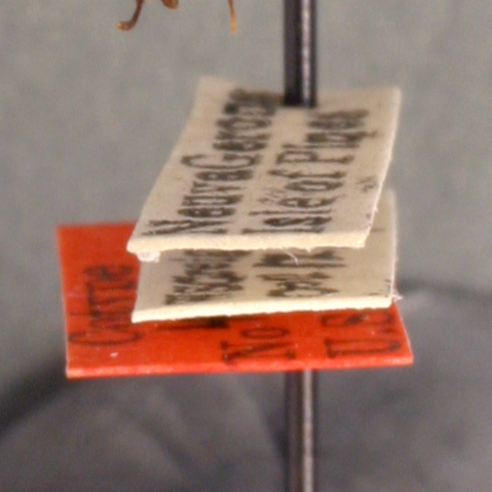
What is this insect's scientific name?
Macromischa creightoni
